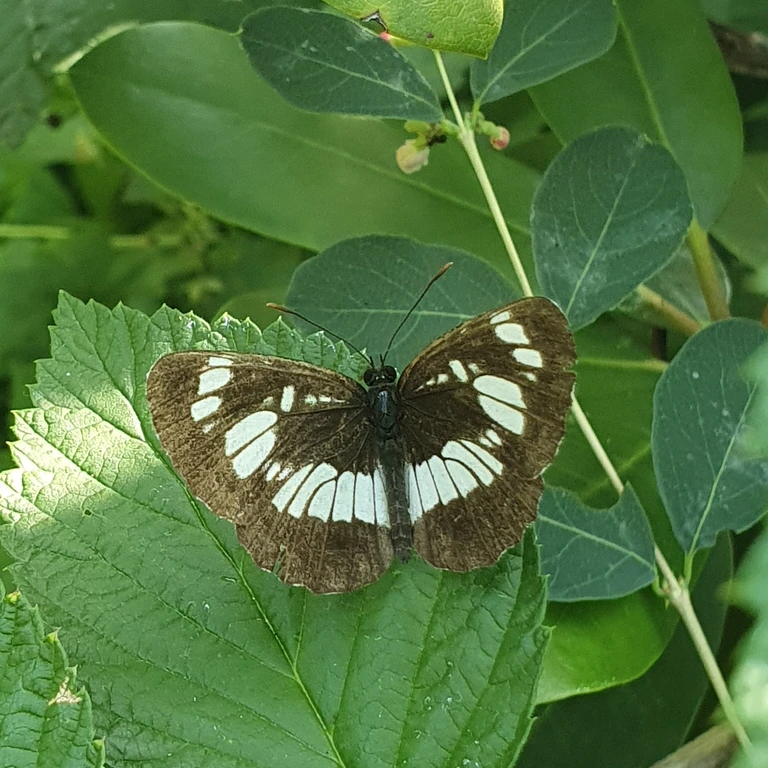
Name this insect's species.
Neptis rivularis
